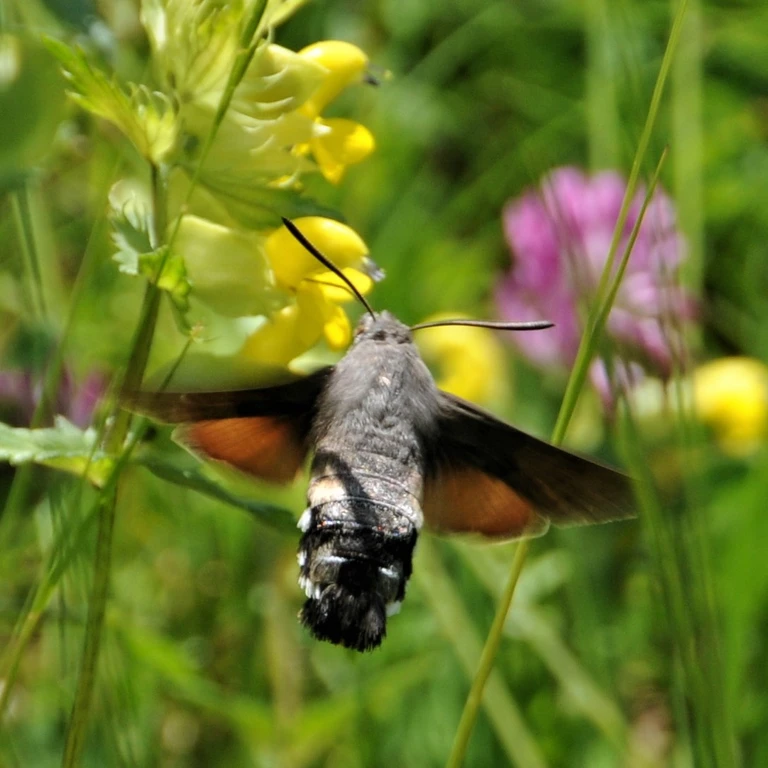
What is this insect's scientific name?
Macroglossum stellatarum
